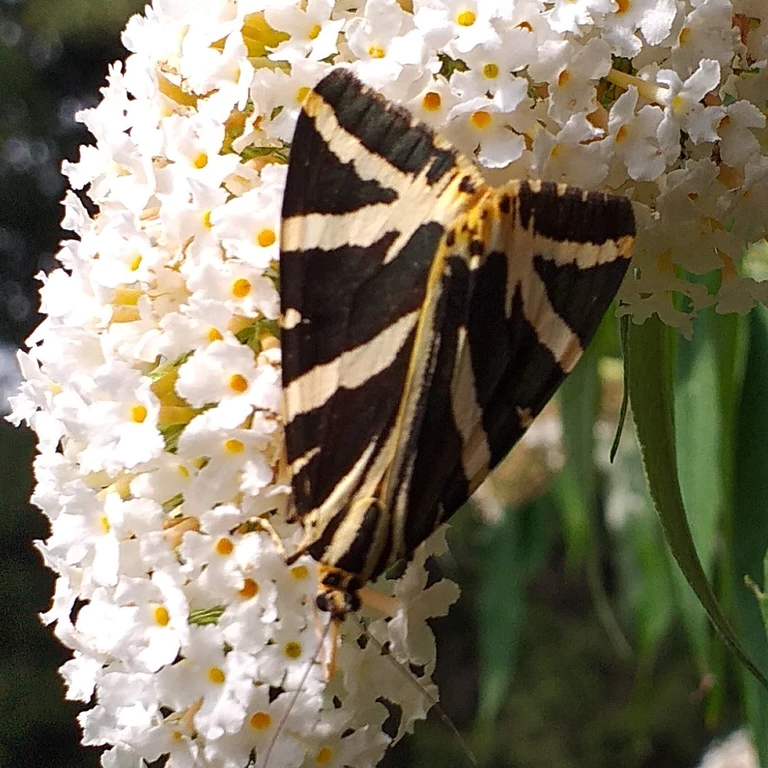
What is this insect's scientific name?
Euplagia quadripunctaria
